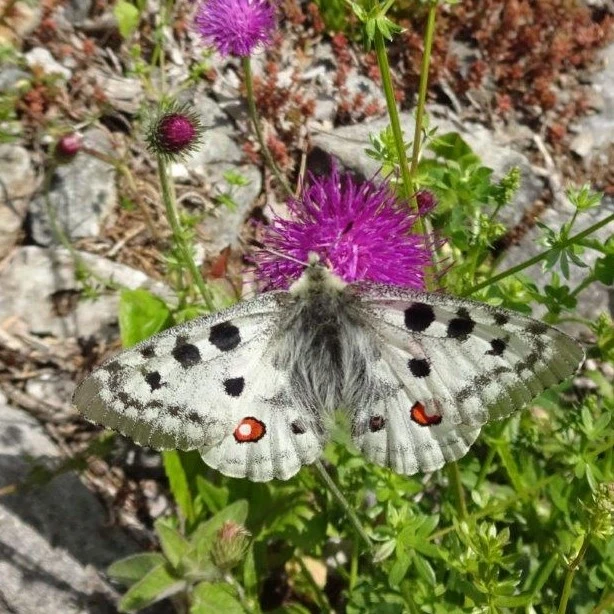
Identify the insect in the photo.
Parnassius apollo
